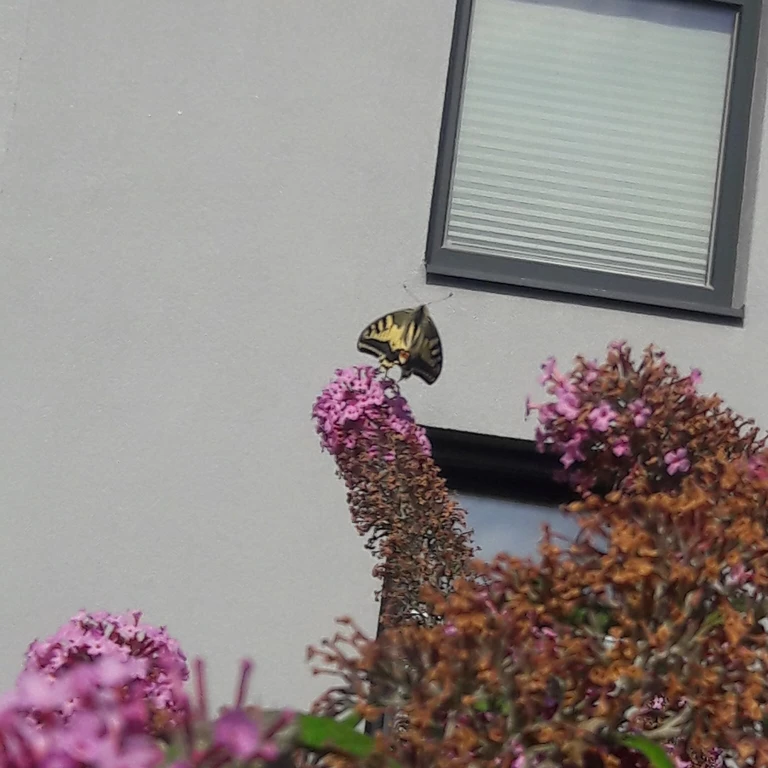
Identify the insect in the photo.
Papilio machaon
